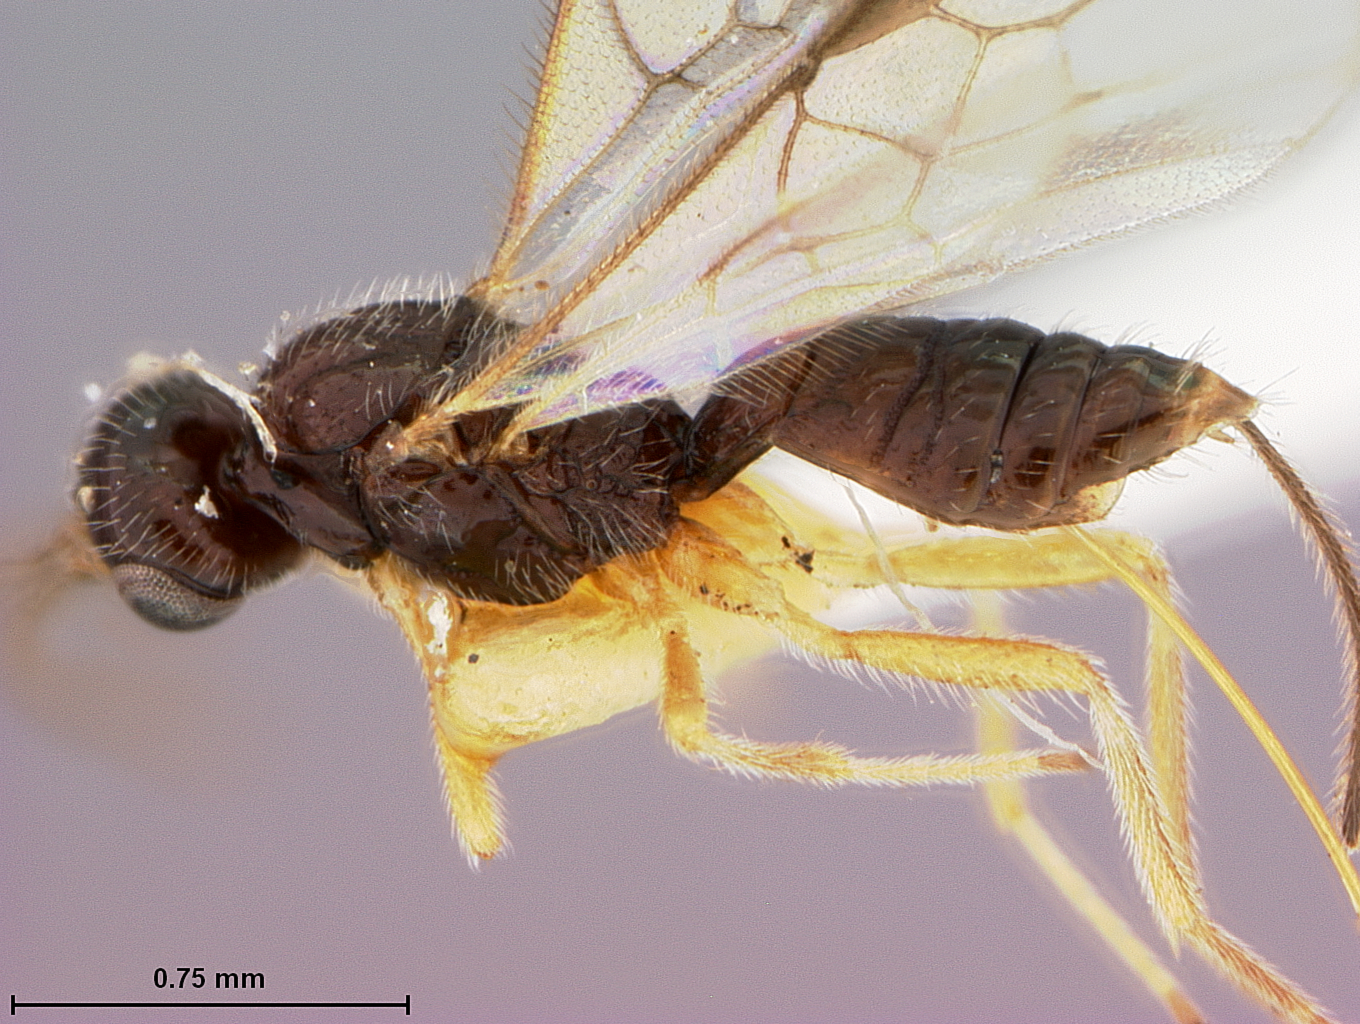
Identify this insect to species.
Gnaptodon longicauda
